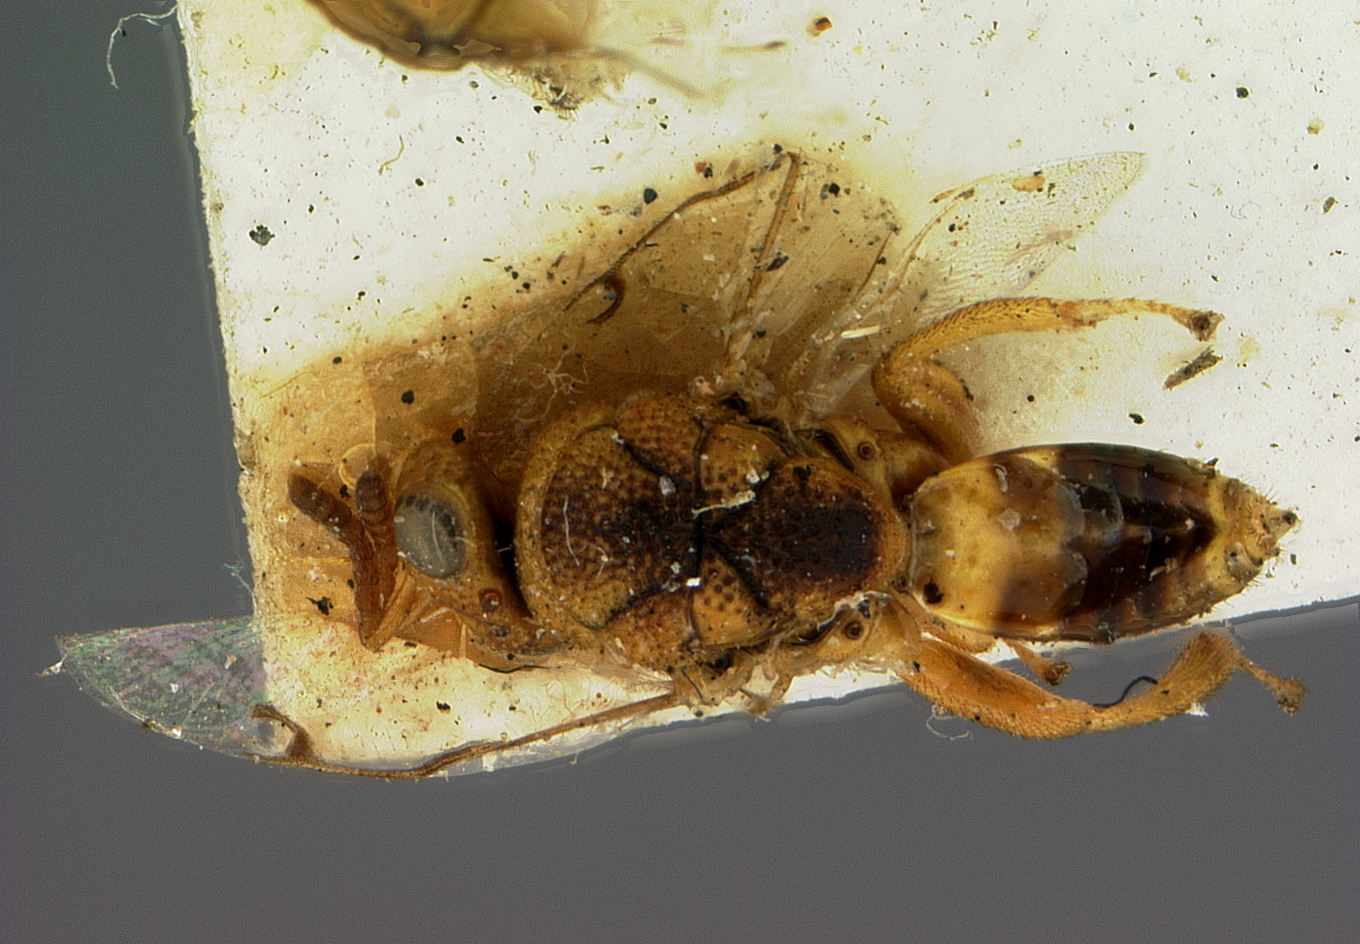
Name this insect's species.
Decatomothorax gallicola
